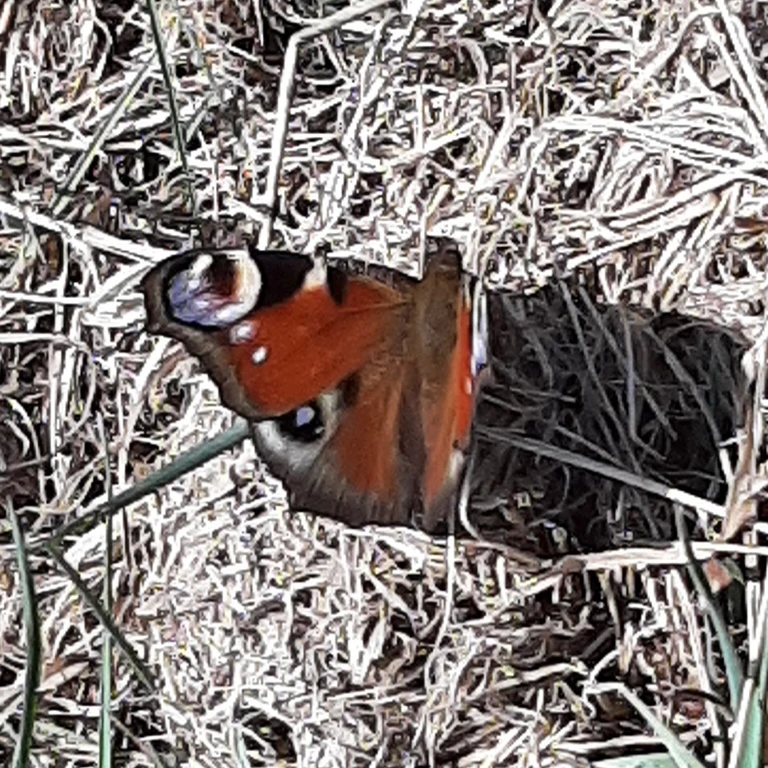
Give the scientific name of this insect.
Aglais io
